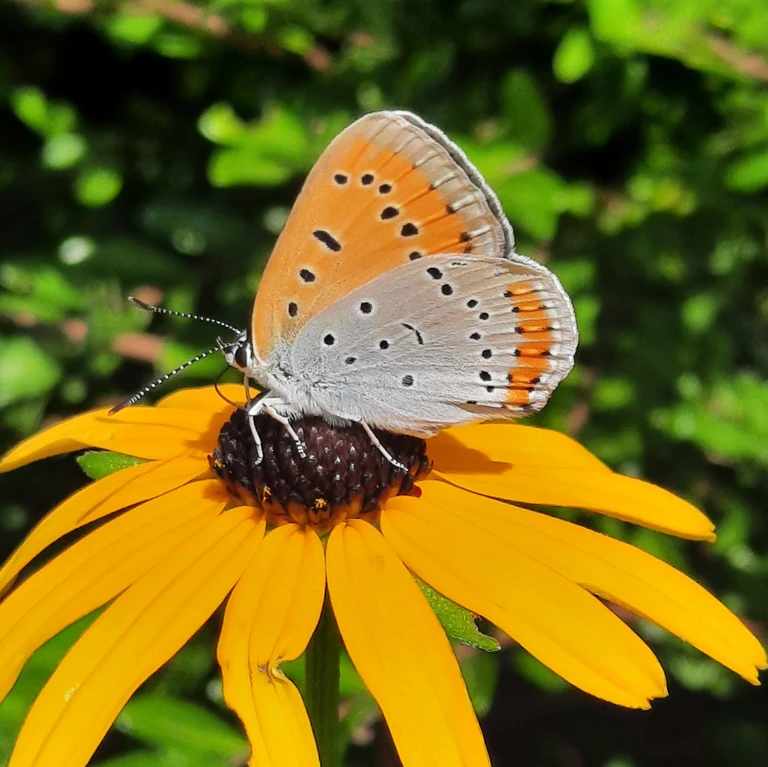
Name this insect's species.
Lycaena dispar
